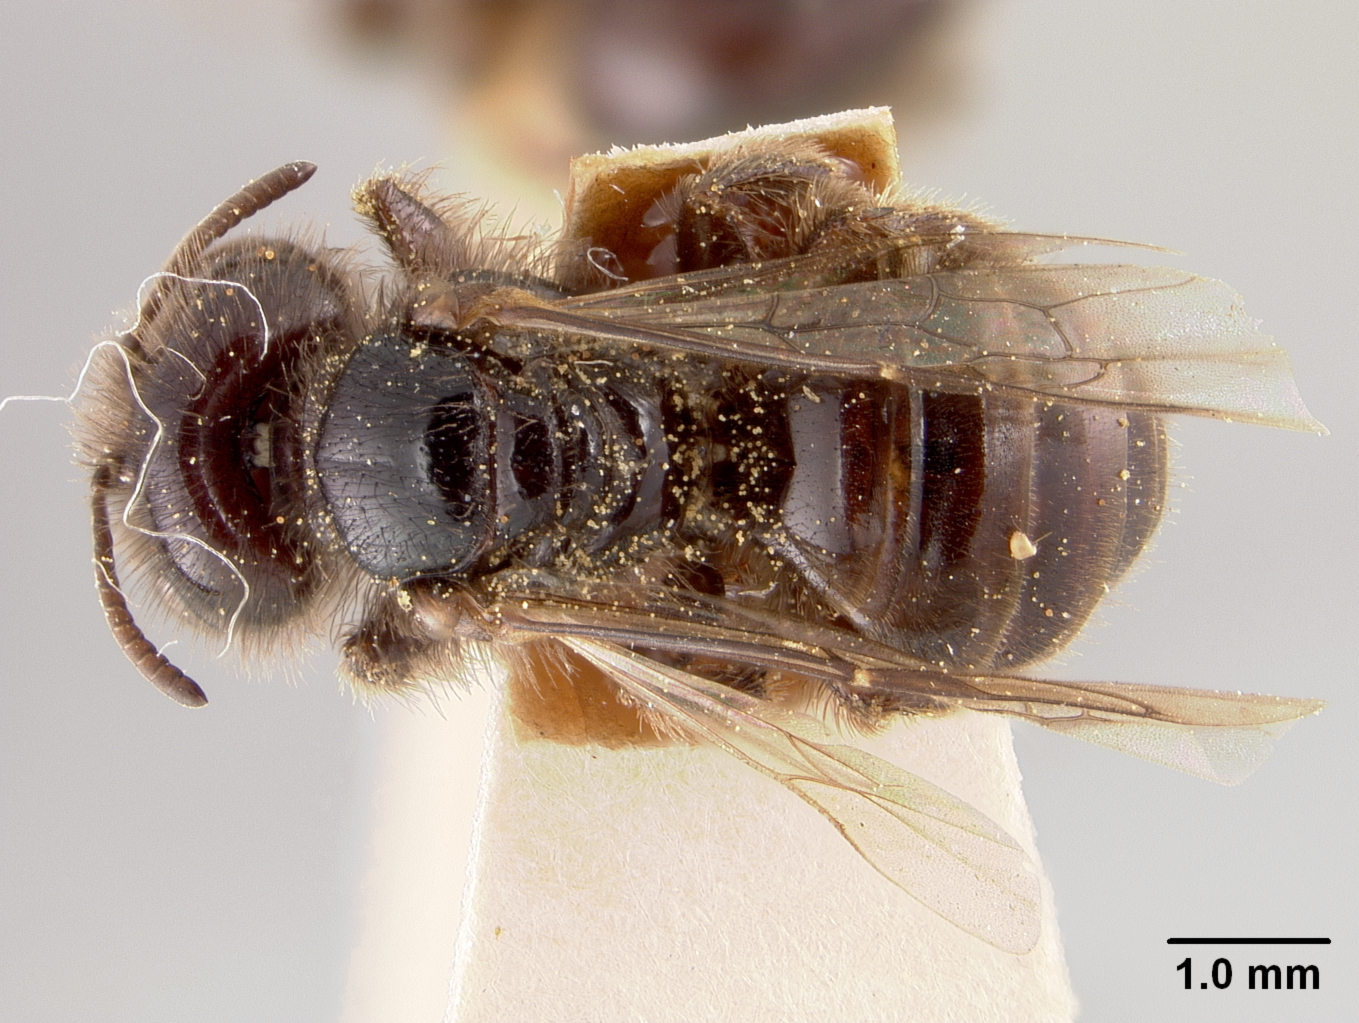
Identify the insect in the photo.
Panurgus dentipes
